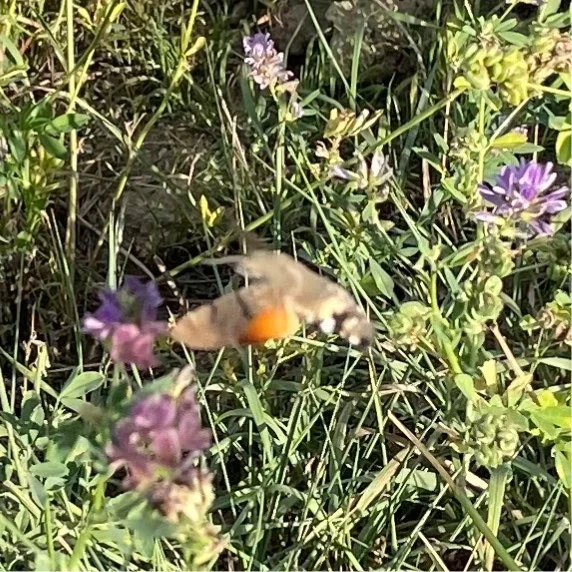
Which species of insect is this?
Macroglossum stellatarum
